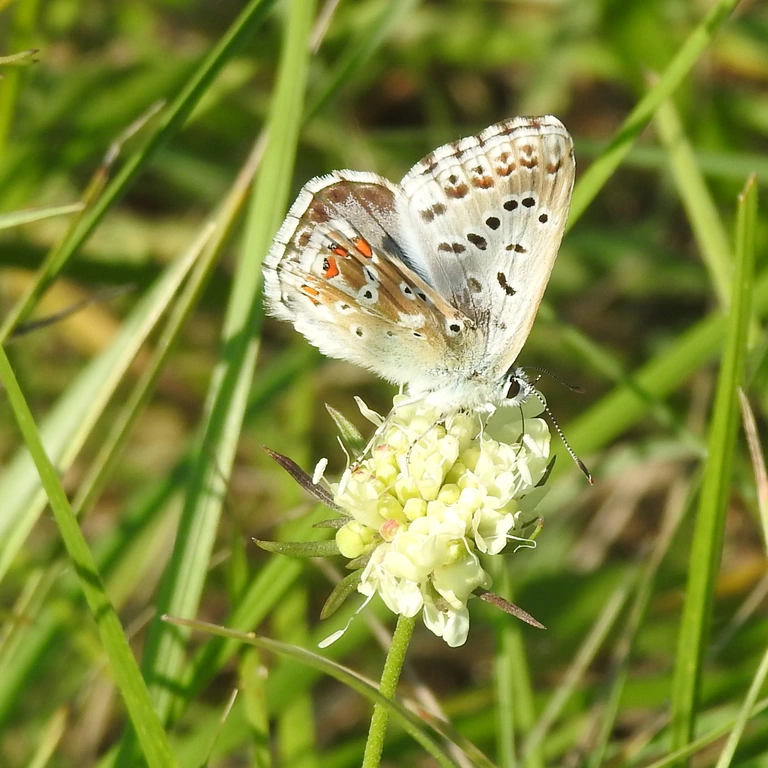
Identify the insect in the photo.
Lysandra coridon
